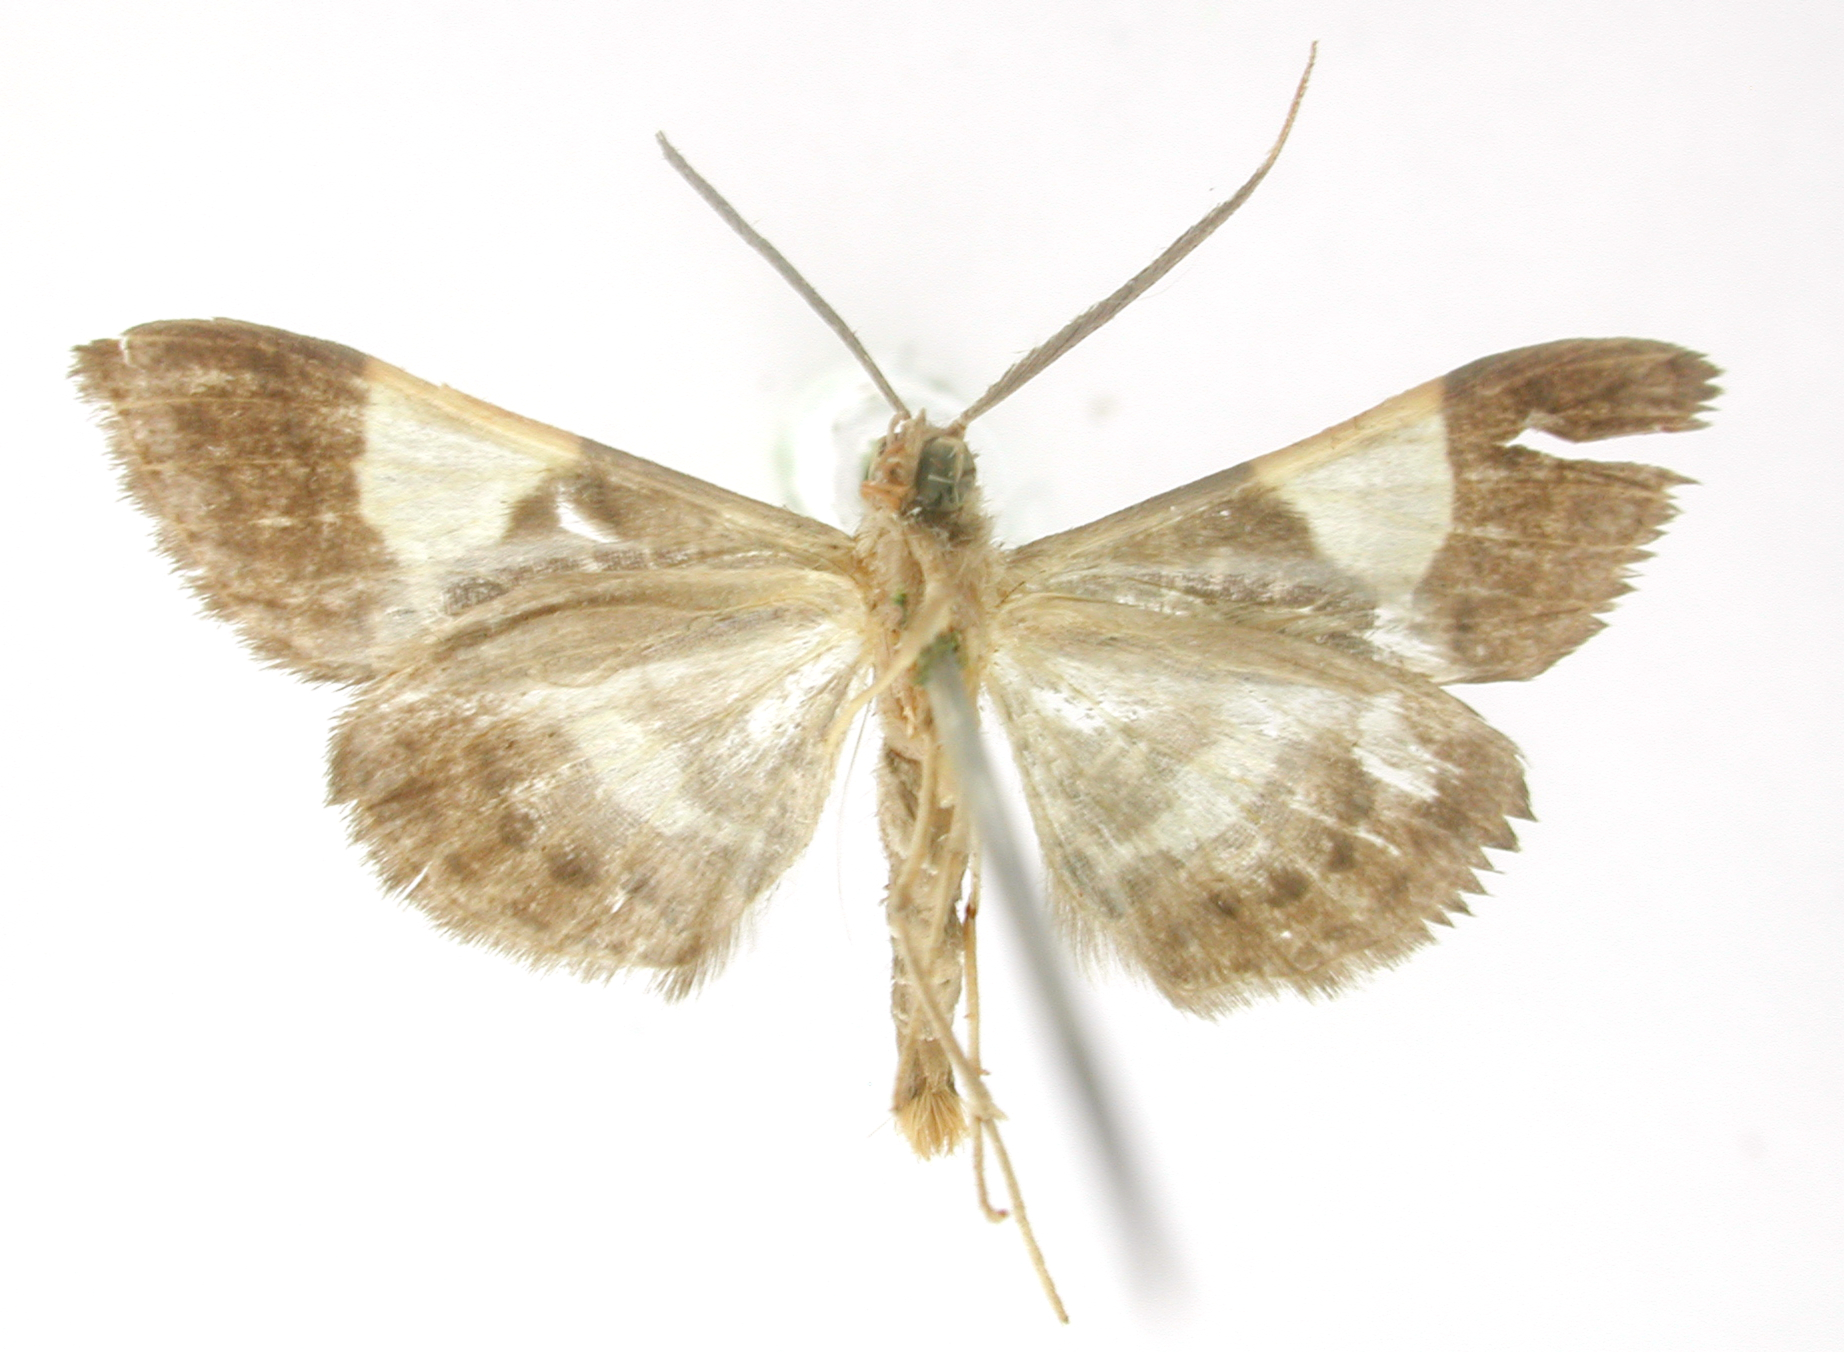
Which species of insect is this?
Aplogompha argentilinea
